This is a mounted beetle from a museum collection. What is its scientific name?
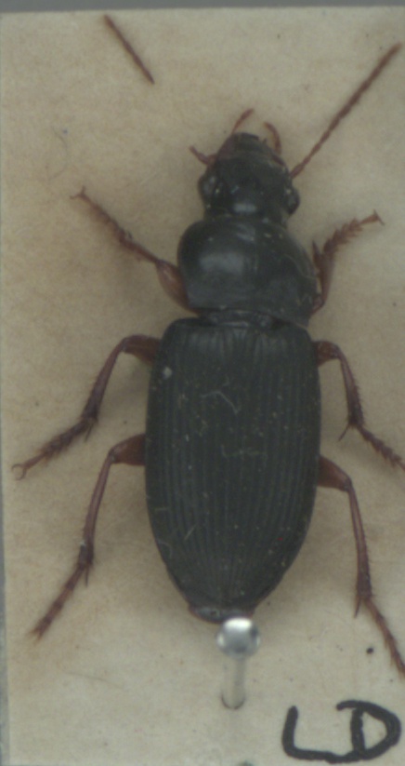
Harpalus rufipes
